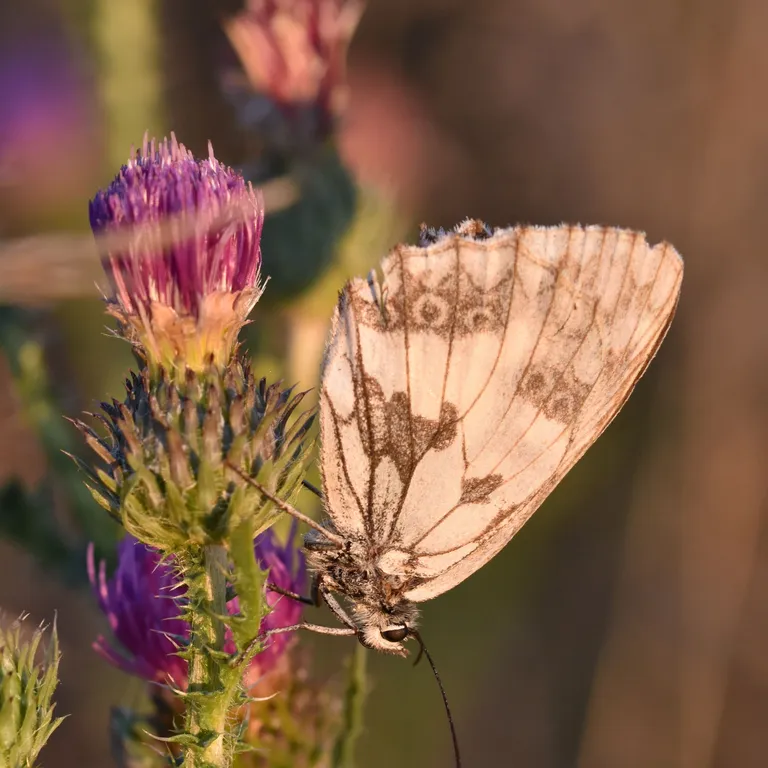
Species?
Melanargia galathea
